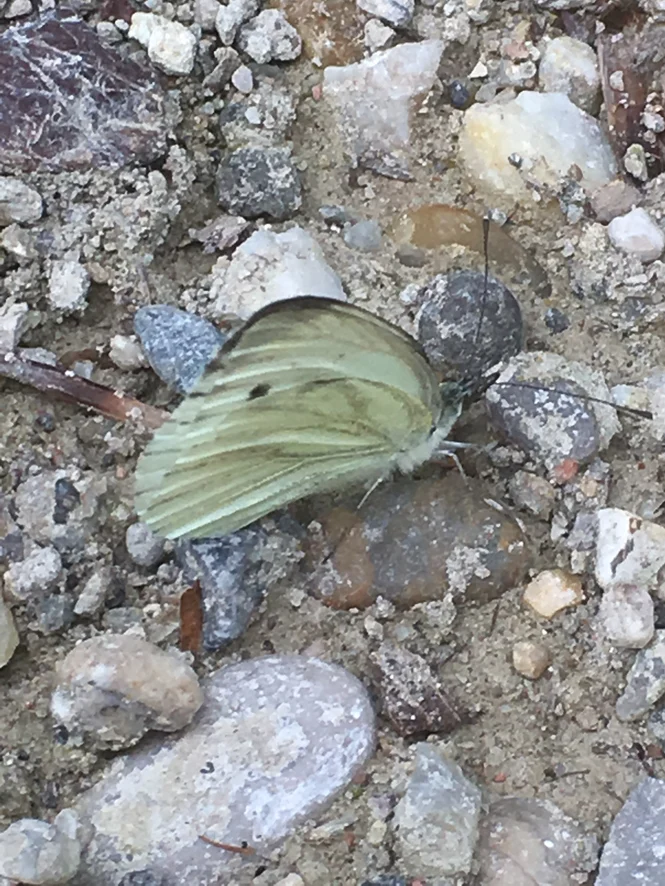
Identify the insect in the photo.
Pieris napi
